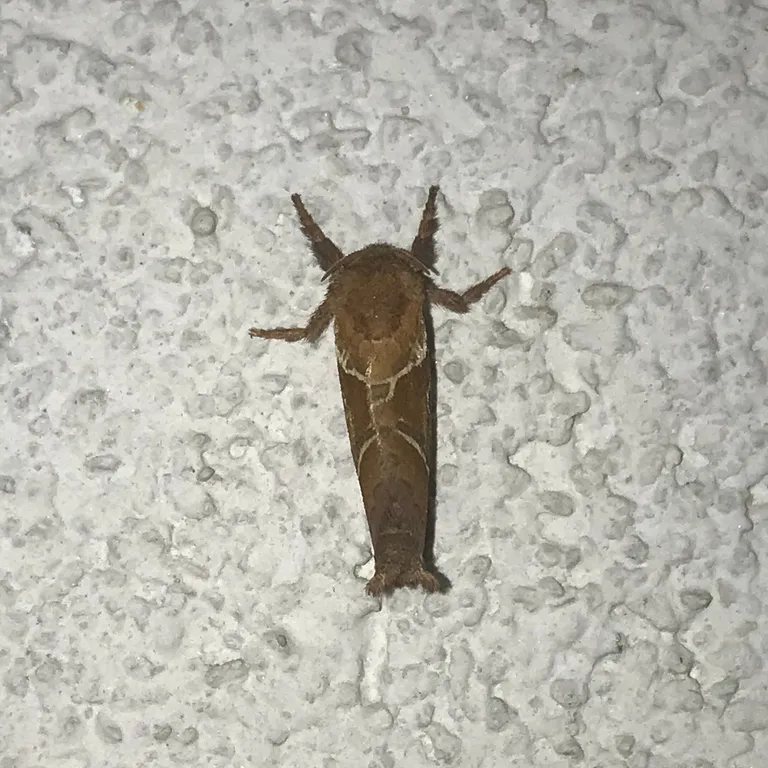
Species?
Triodia sylvina
